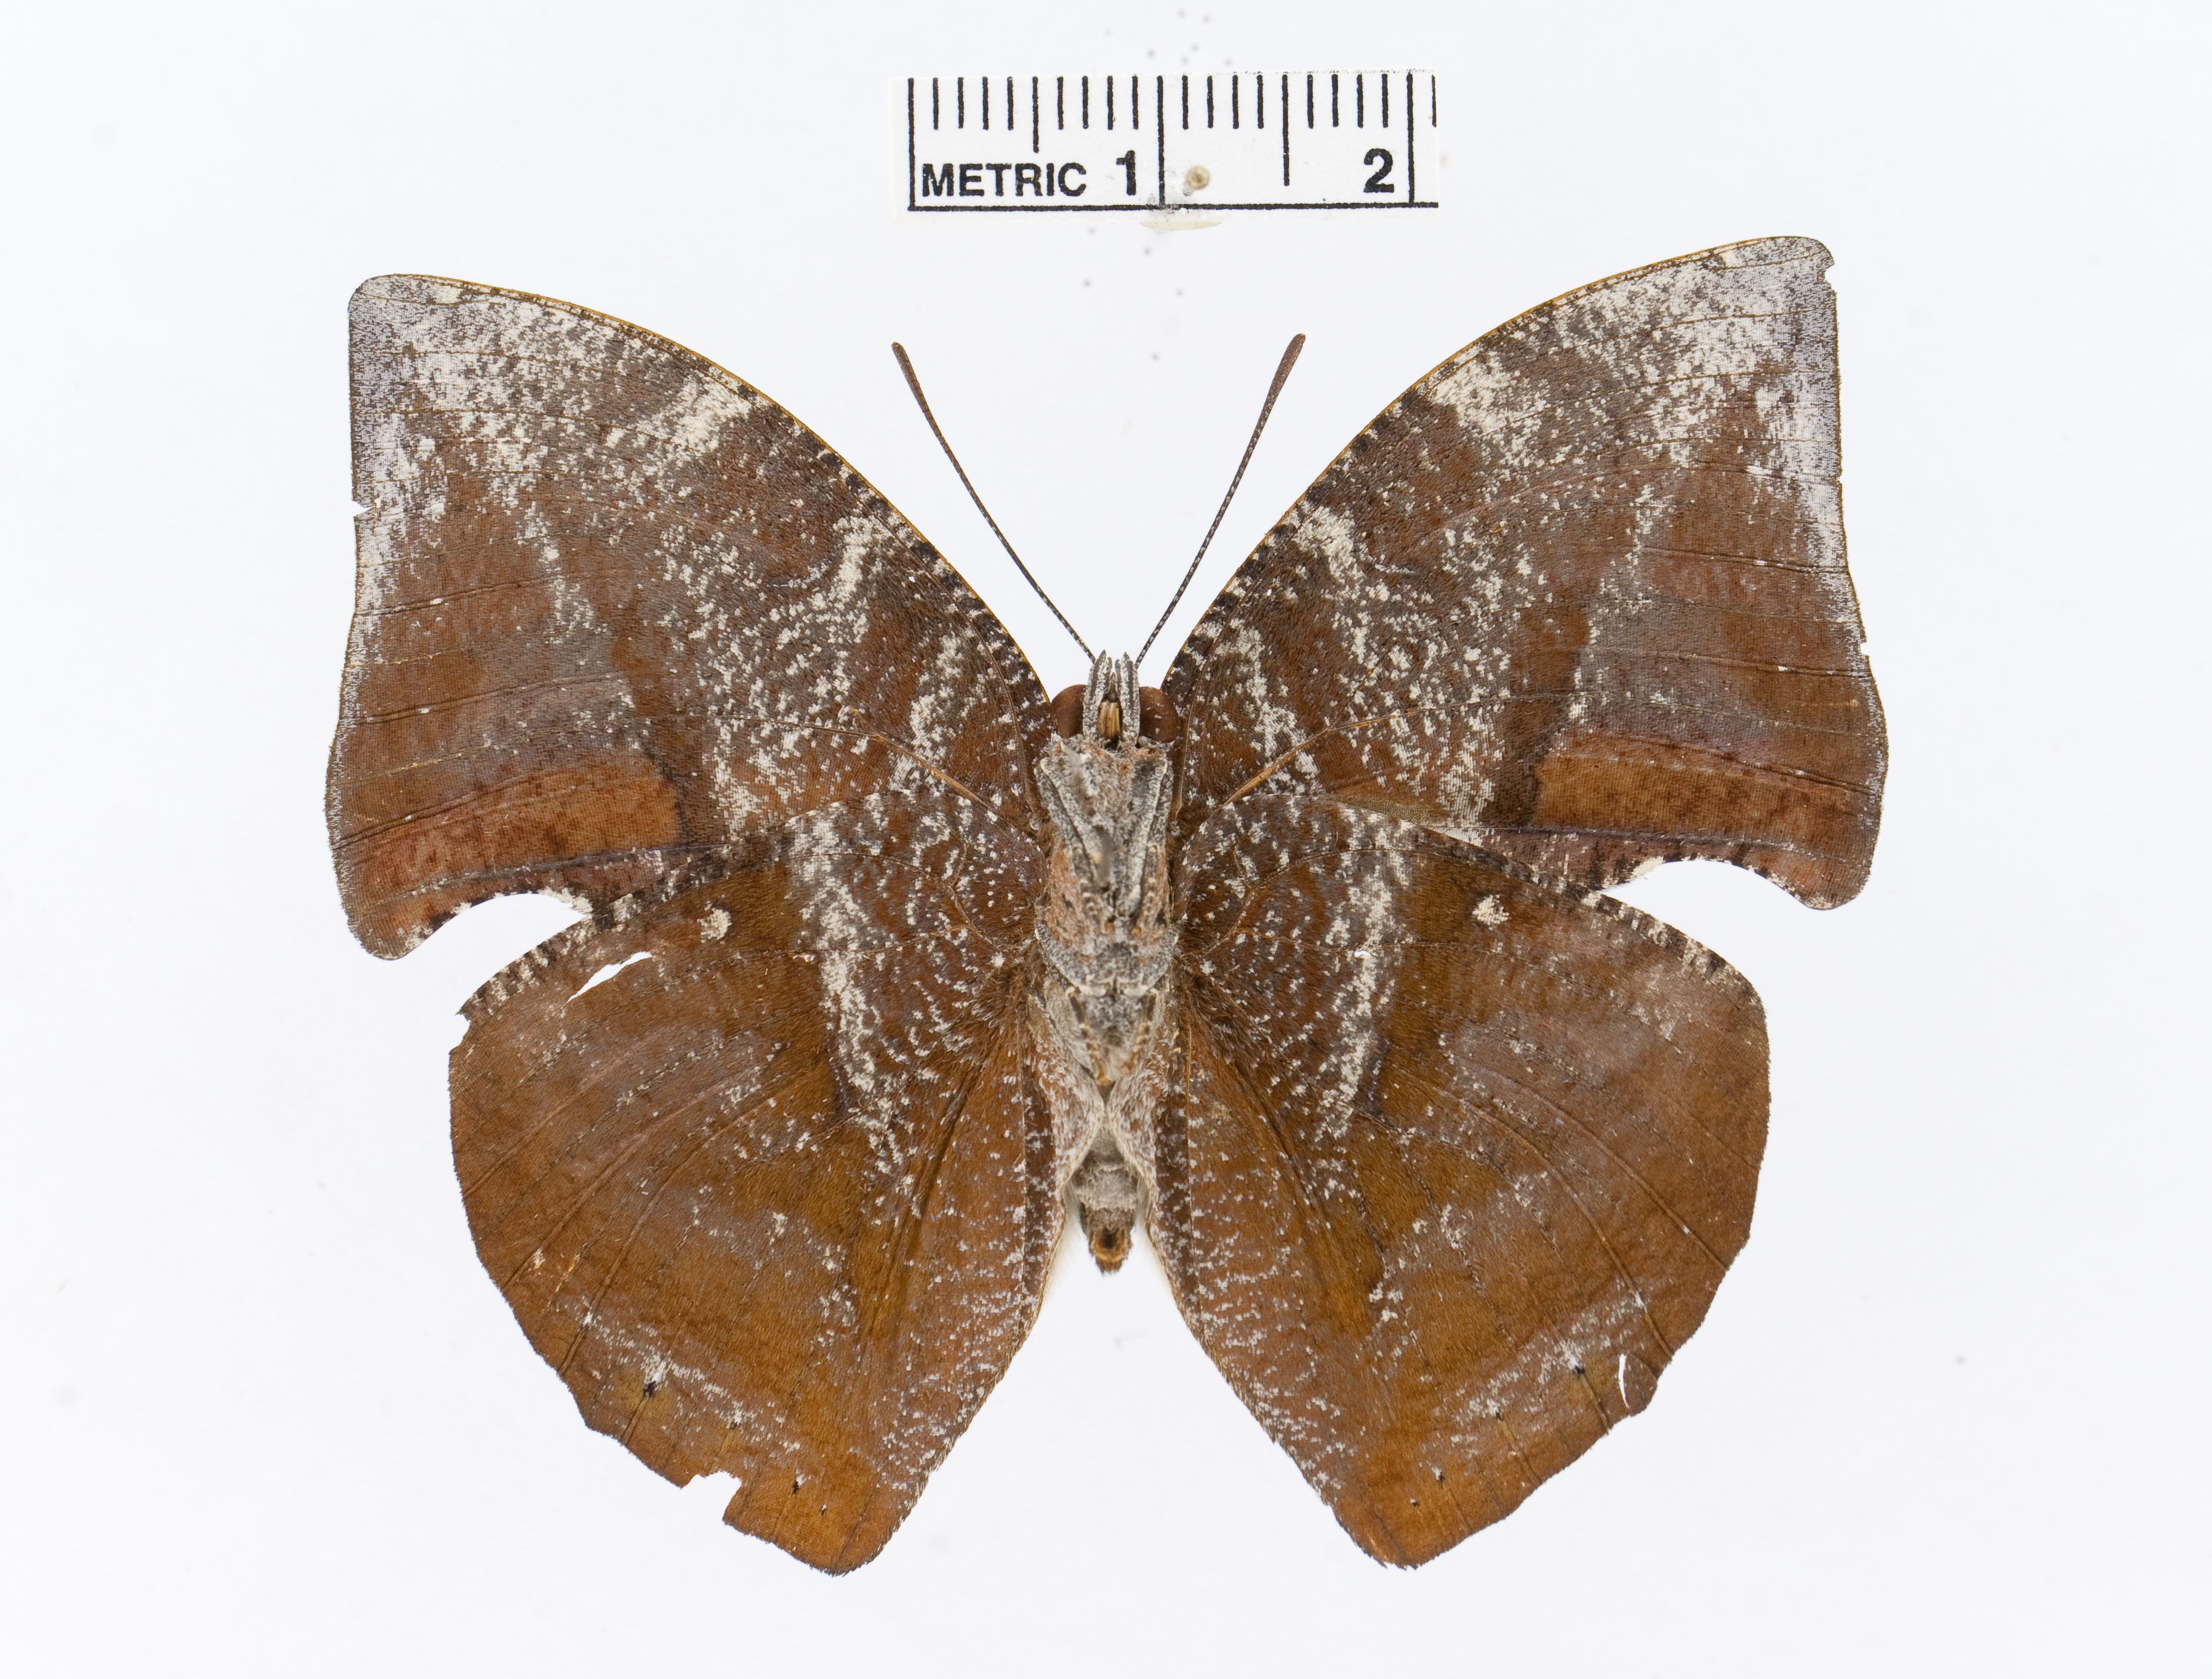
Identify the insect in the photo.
Memphis phantes
